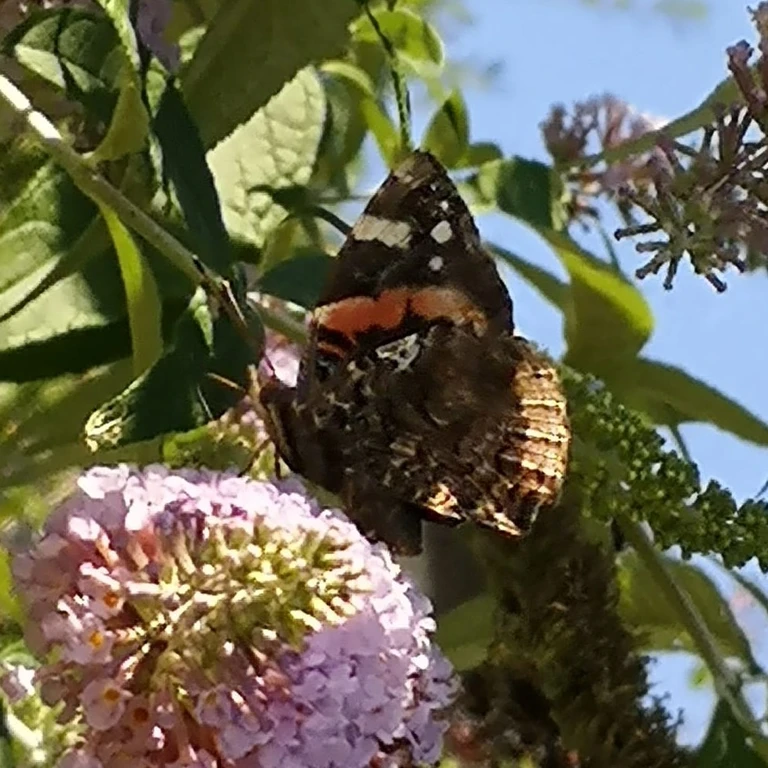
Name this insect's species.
Vanessa atalanta
